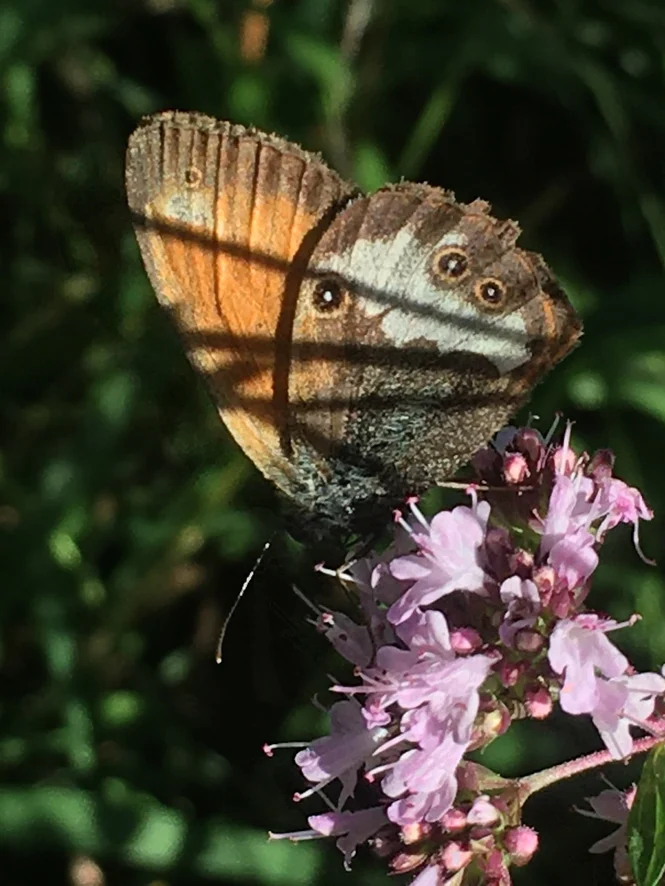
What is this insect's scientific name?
Coenonympha arcania
